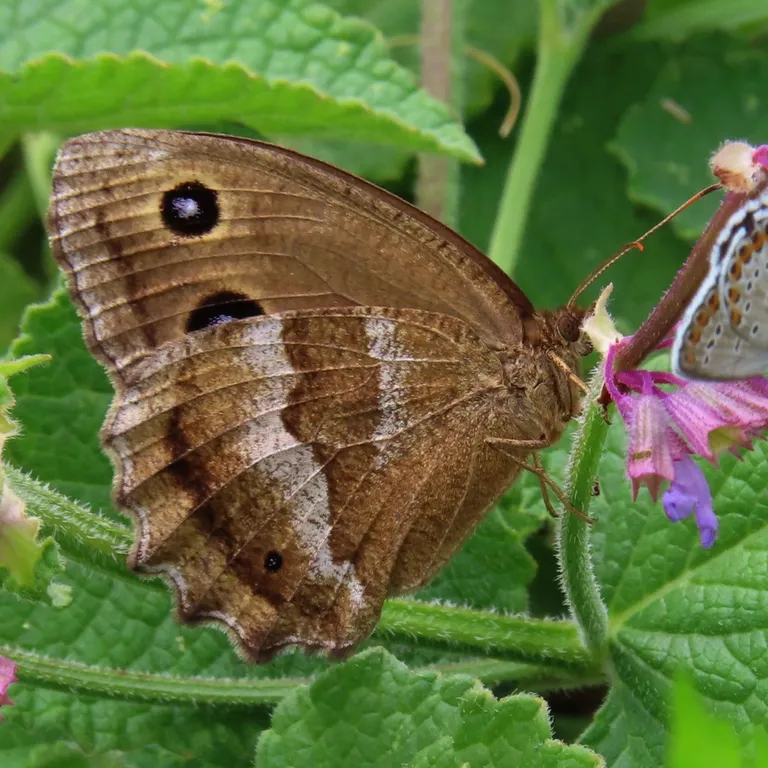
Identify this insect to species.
Minois dryas
